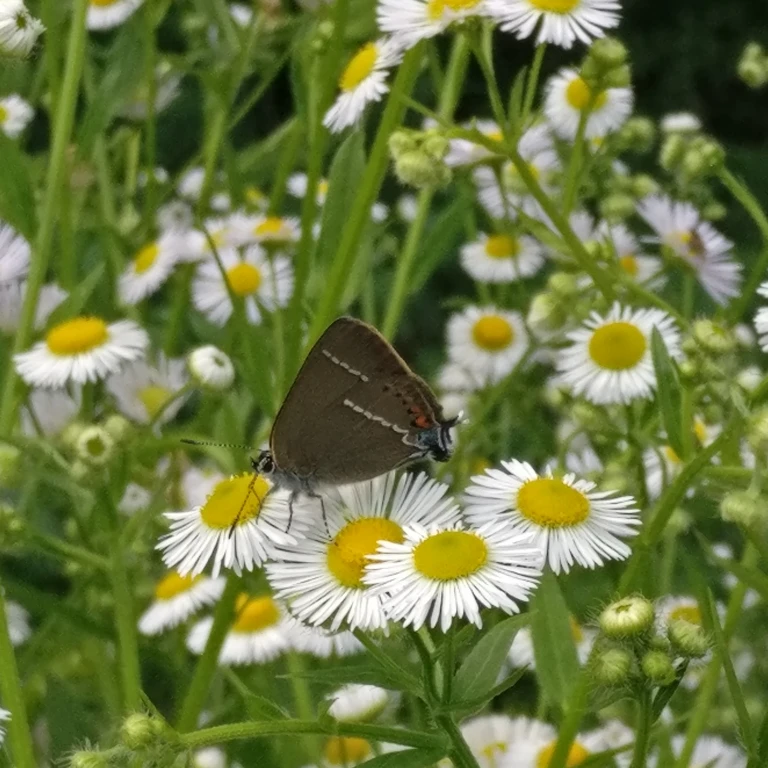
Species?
Satyrium spini (also Tuttiola spini)
